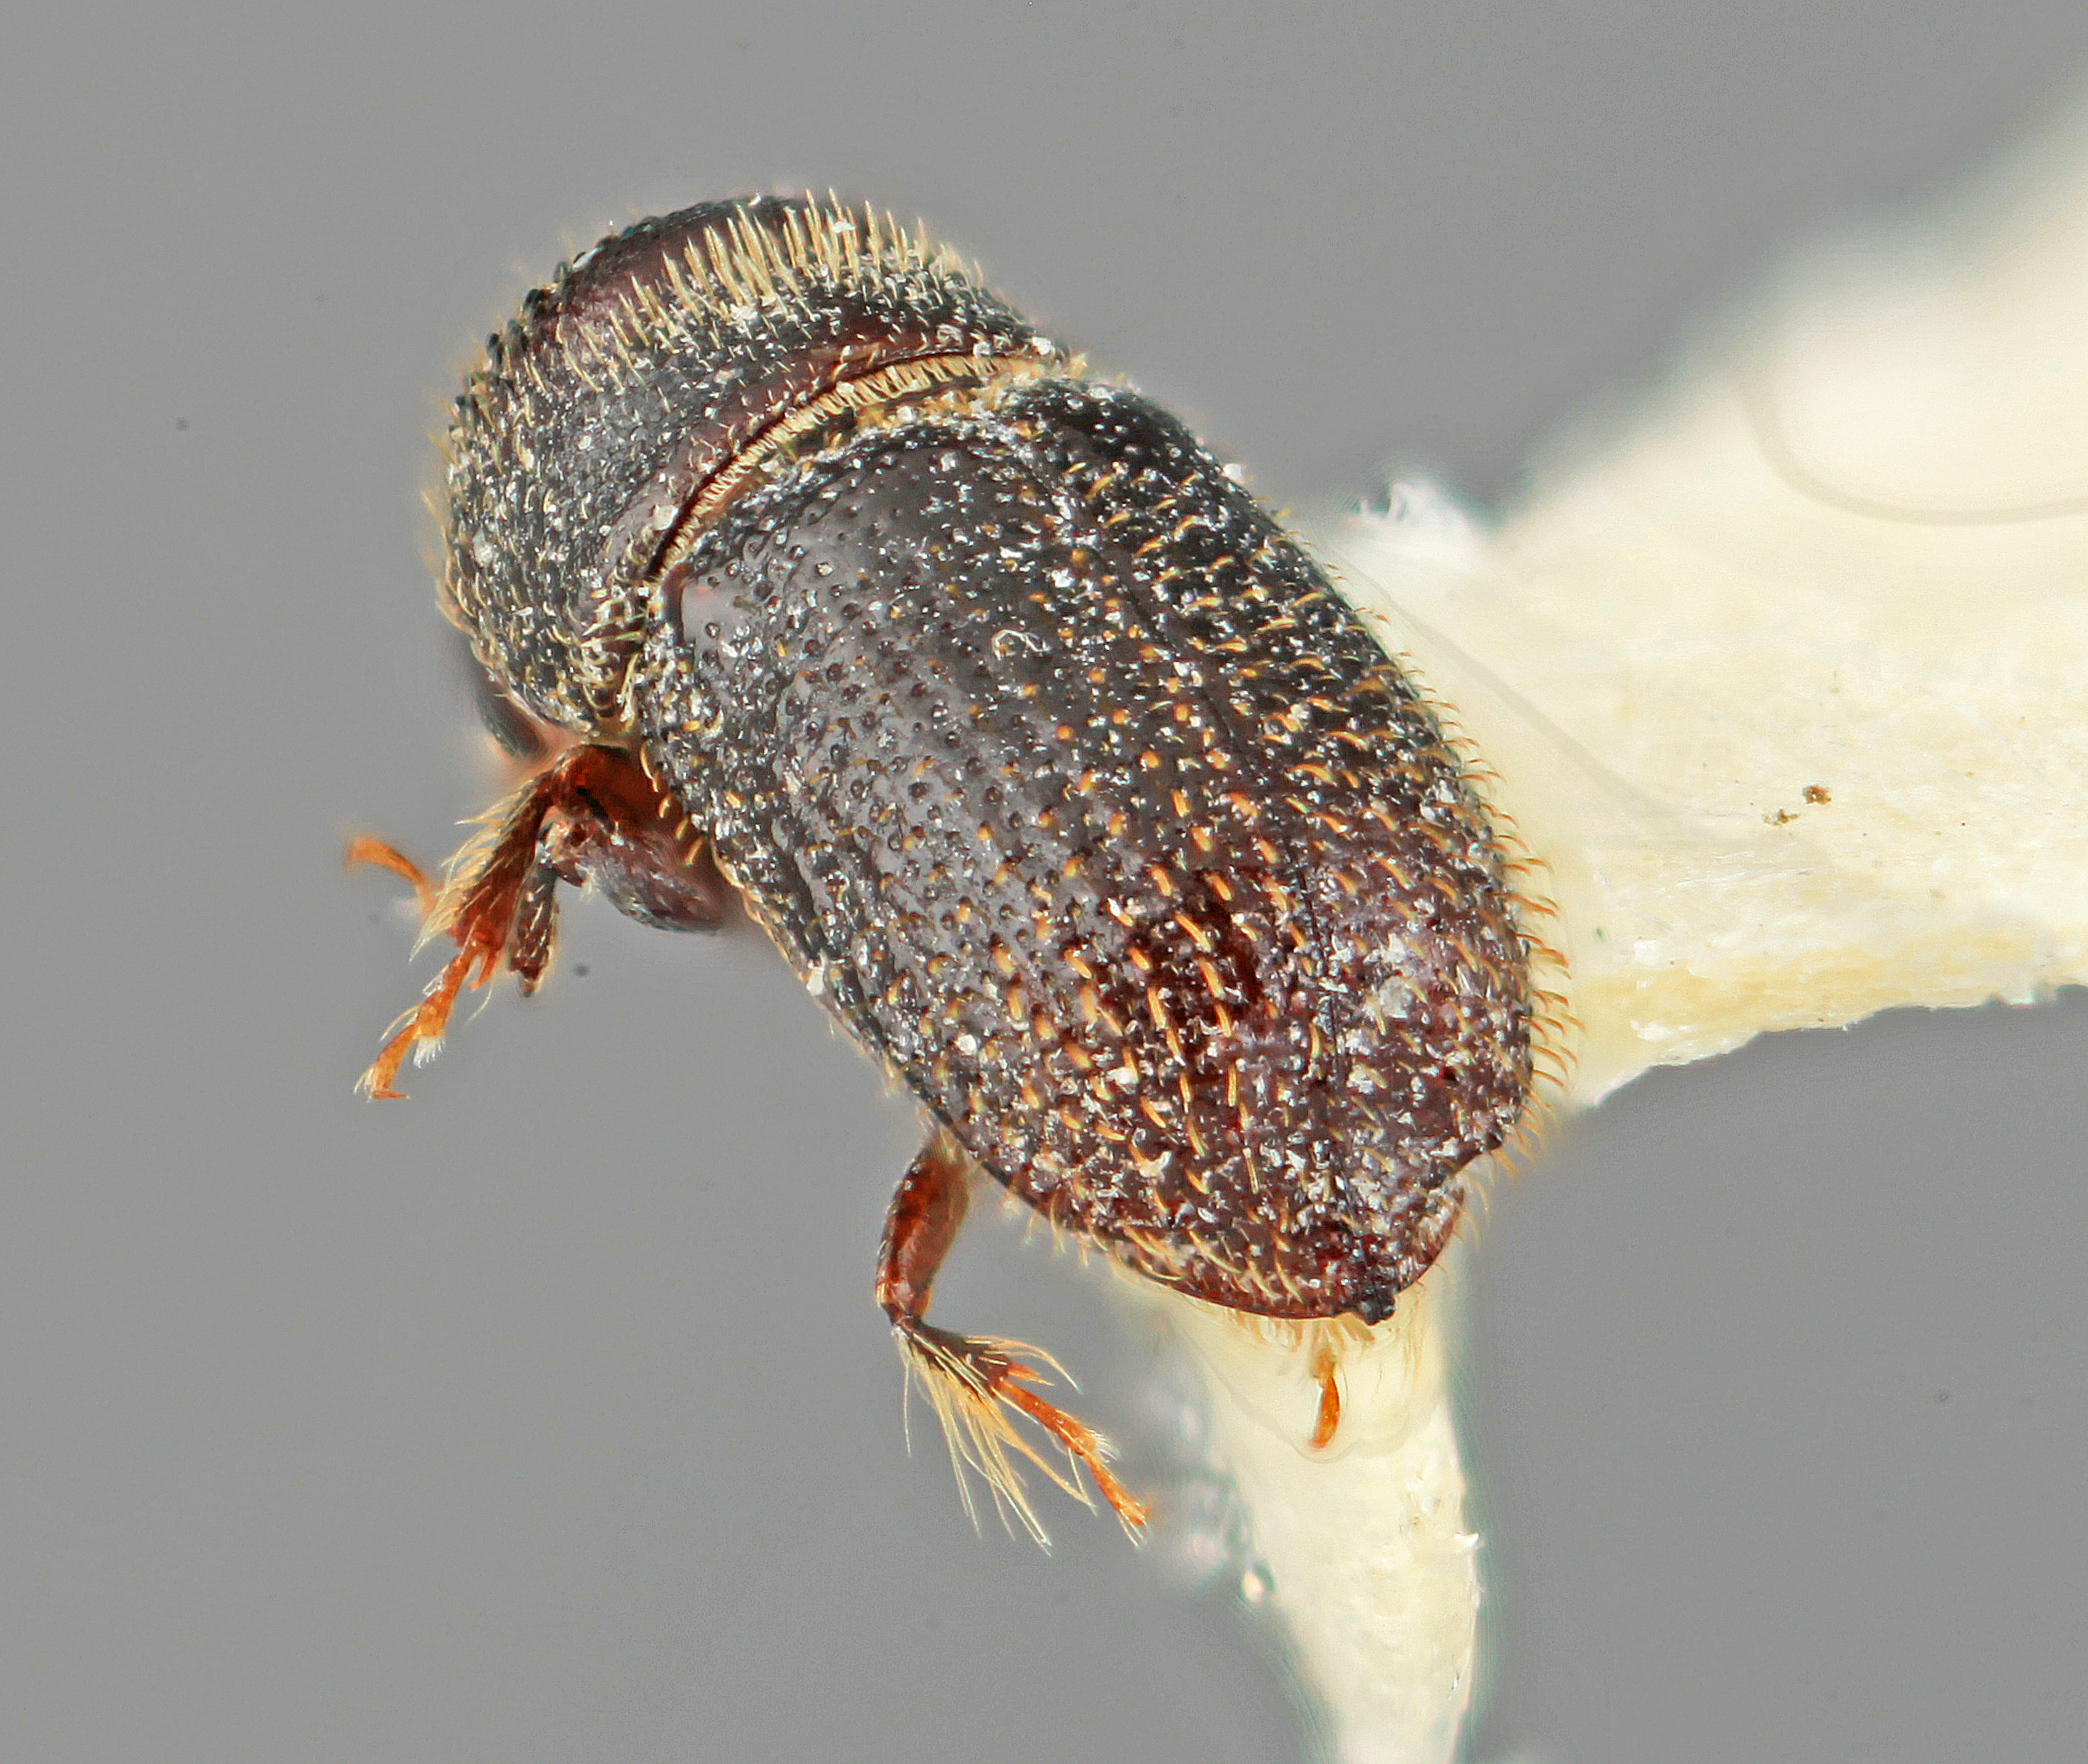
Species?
Hylocurus dissimilis
